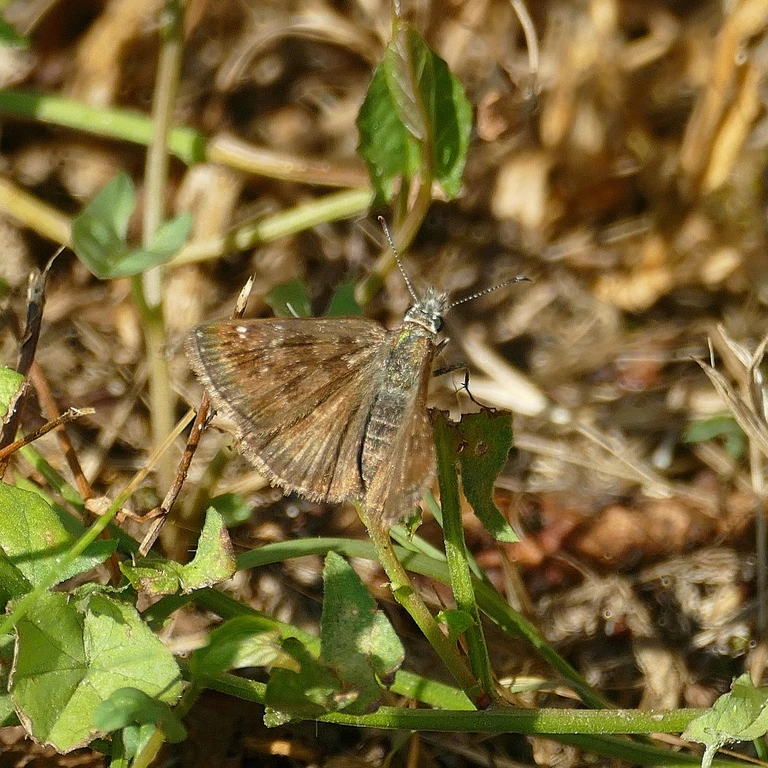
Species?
Erynnis tages
